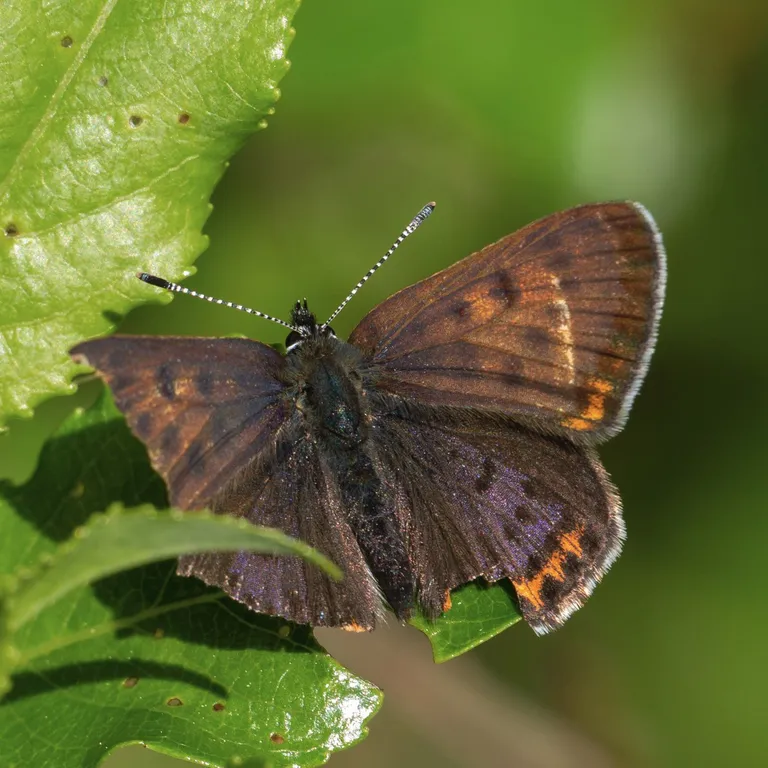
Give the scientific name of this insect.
Lycaena helle (also Helleia helle)
